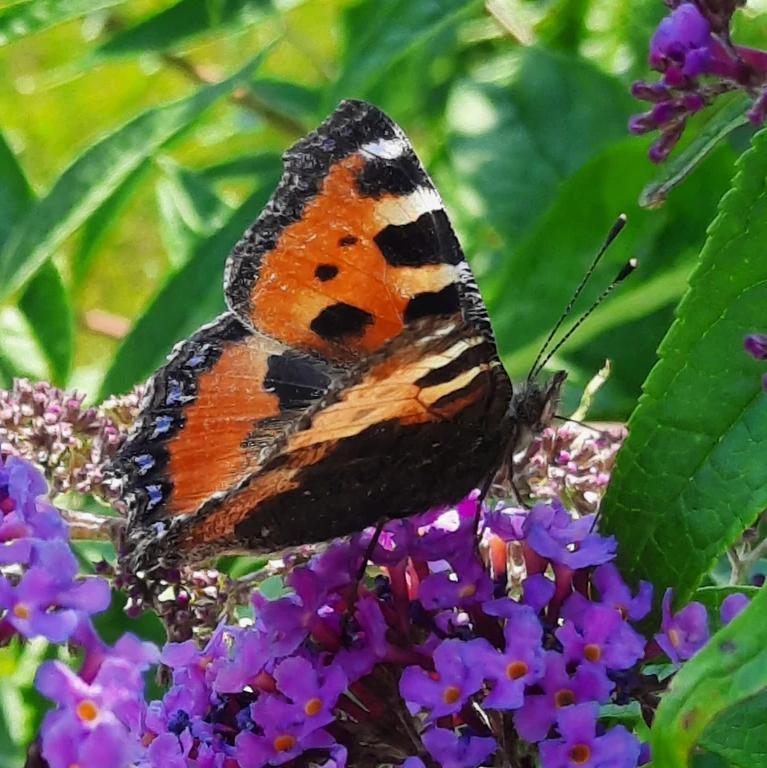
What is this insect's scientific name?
Aglais urticae
